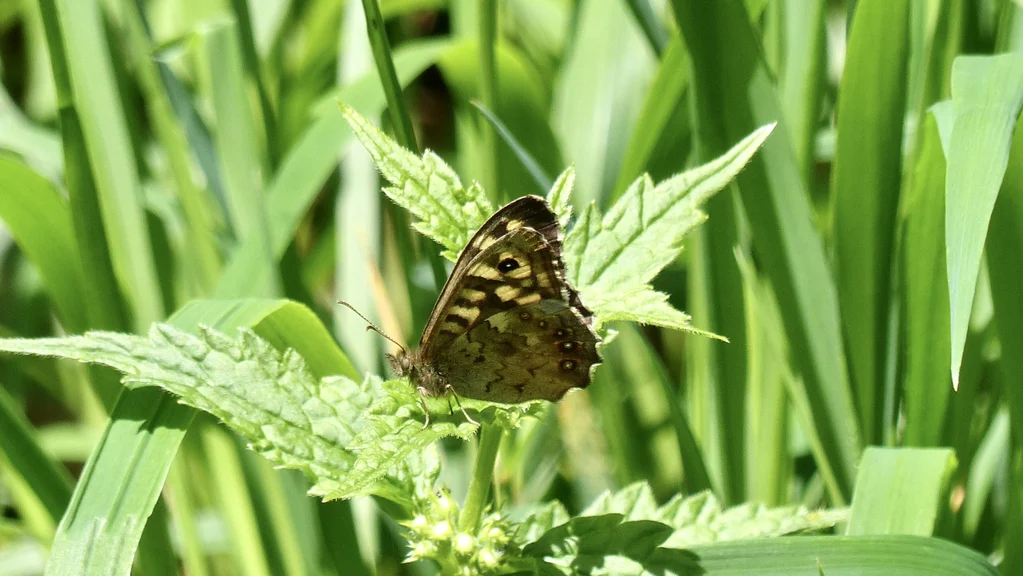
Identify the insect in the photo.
Pararge aegeria
